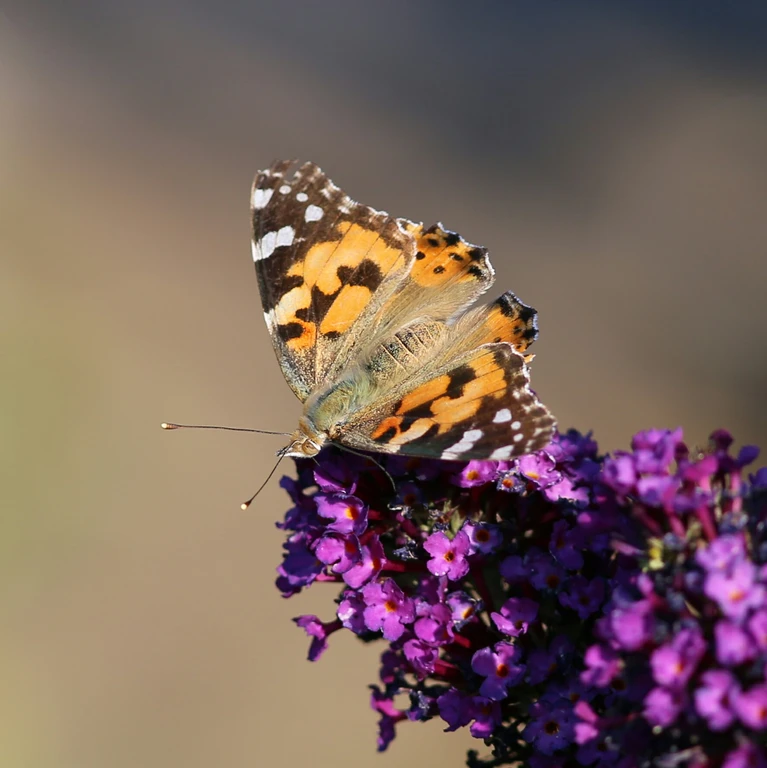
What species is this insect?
Vanessa cardui
